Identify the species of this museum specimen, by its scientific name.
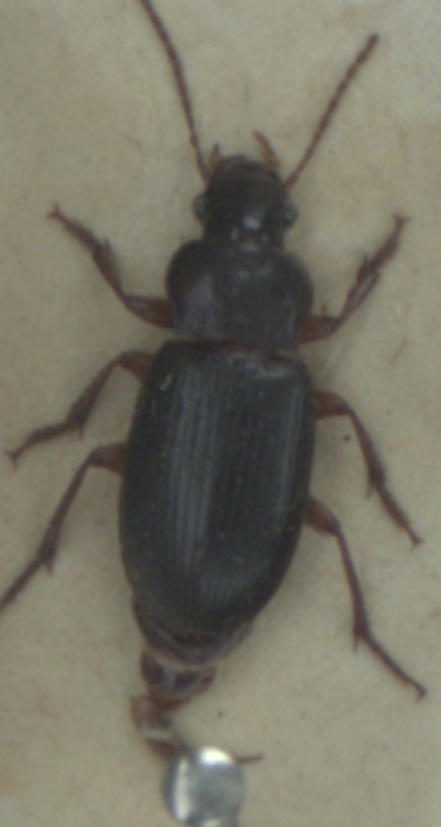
Ophonus rufibarbis
